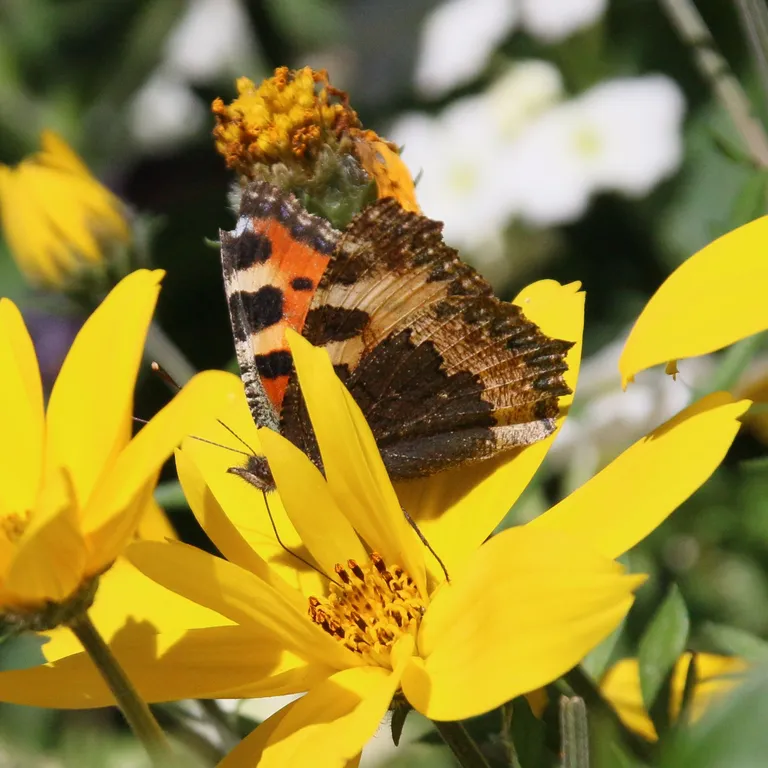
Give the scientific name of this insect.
Aglais urticae
